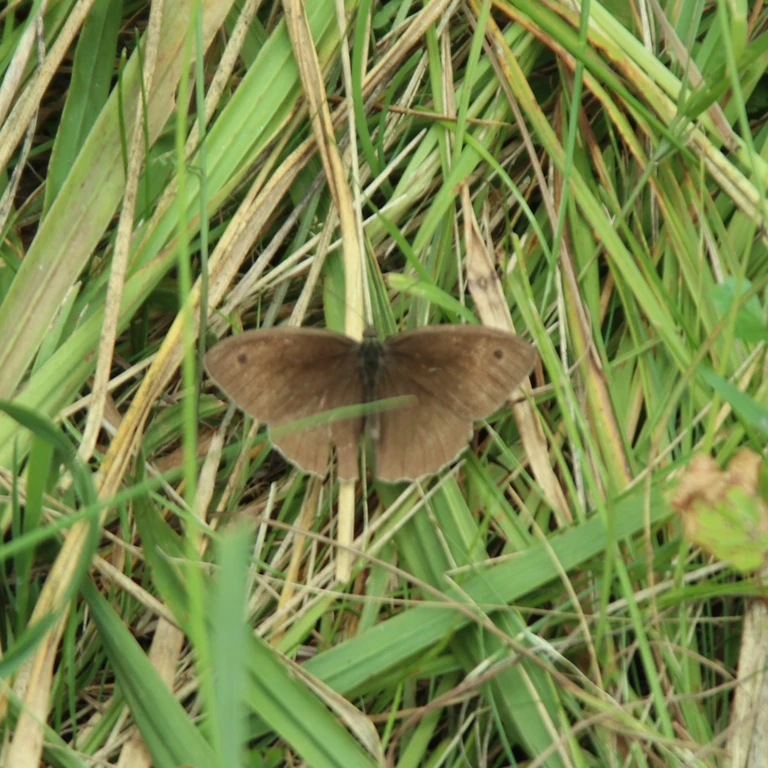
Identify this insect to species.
Maniola jurtina
